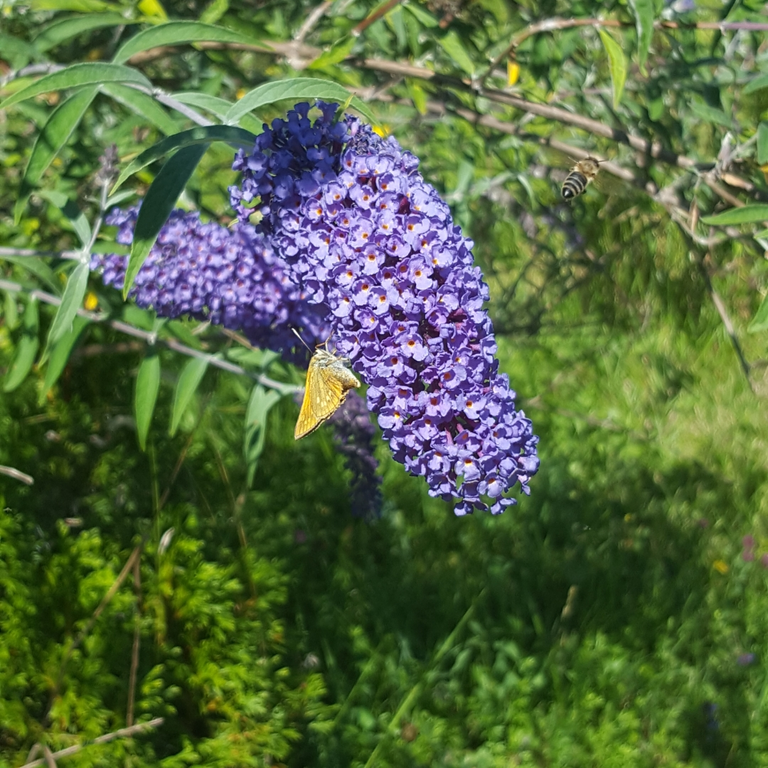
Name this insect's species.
Ochlodes sylvanus (also Ochlodes venata)
